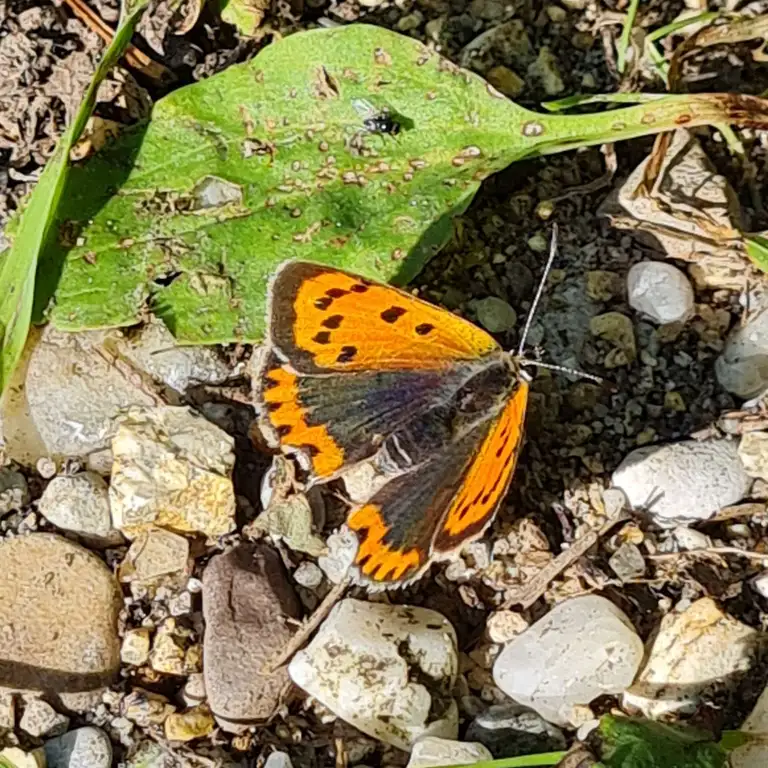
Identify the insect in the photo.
Lycaena phlaeas
